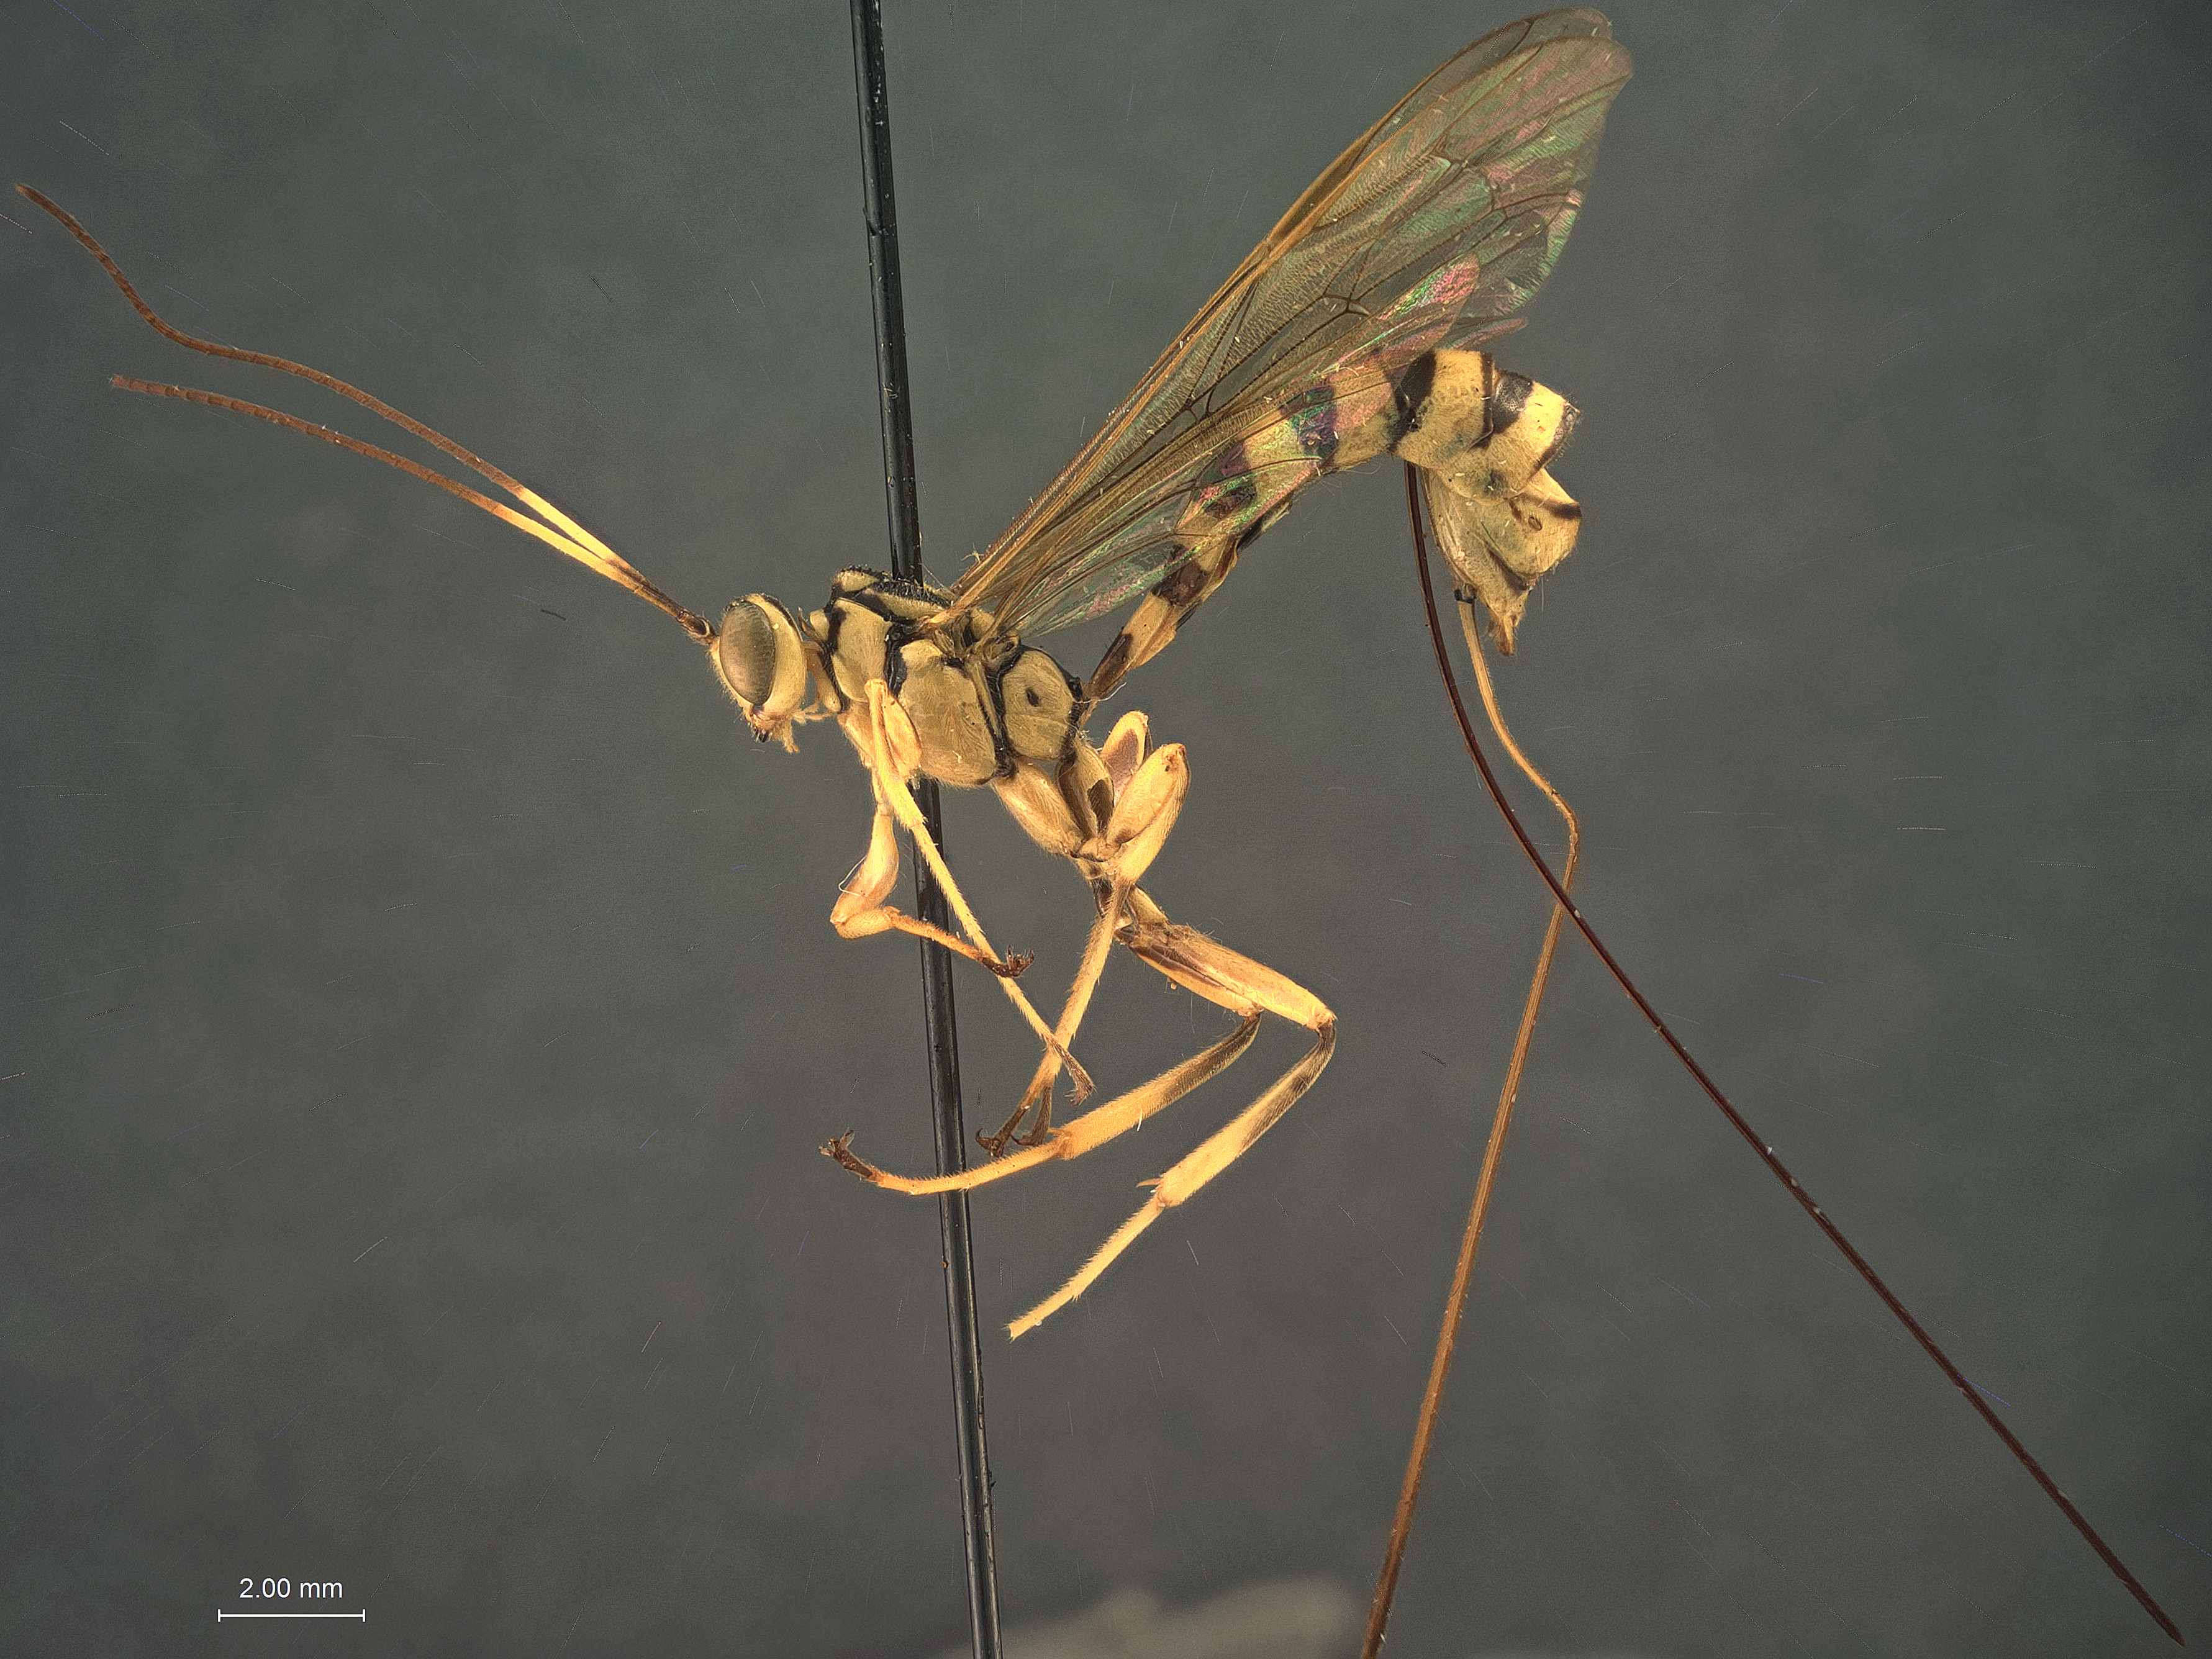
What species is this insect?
Epirhyssa prolasia
